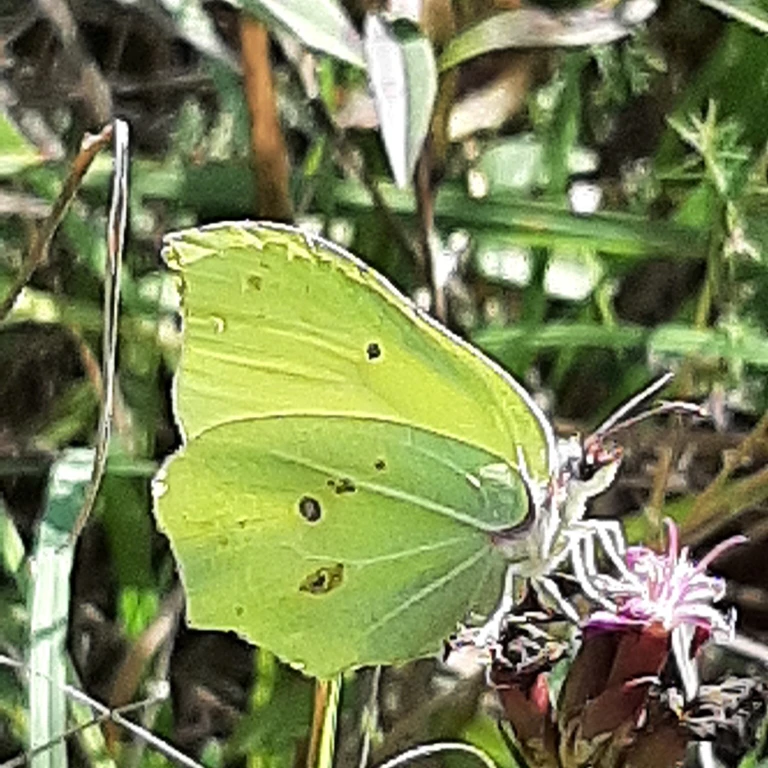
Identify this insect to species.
Gonepteryx rhamni
